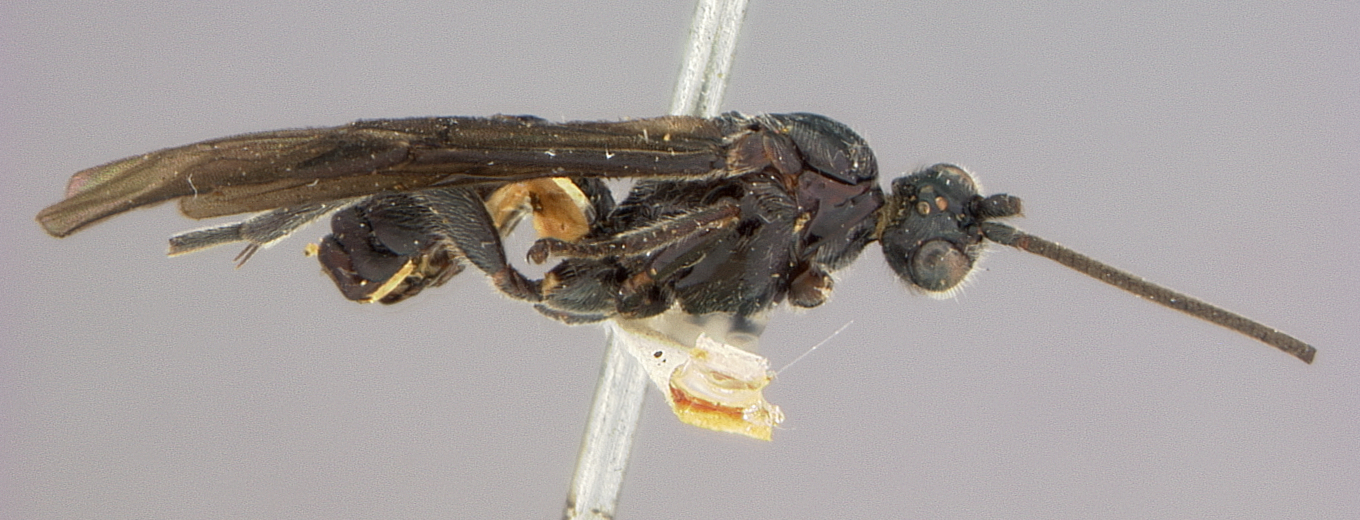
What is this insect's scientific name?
Desmiostoma kukakense
